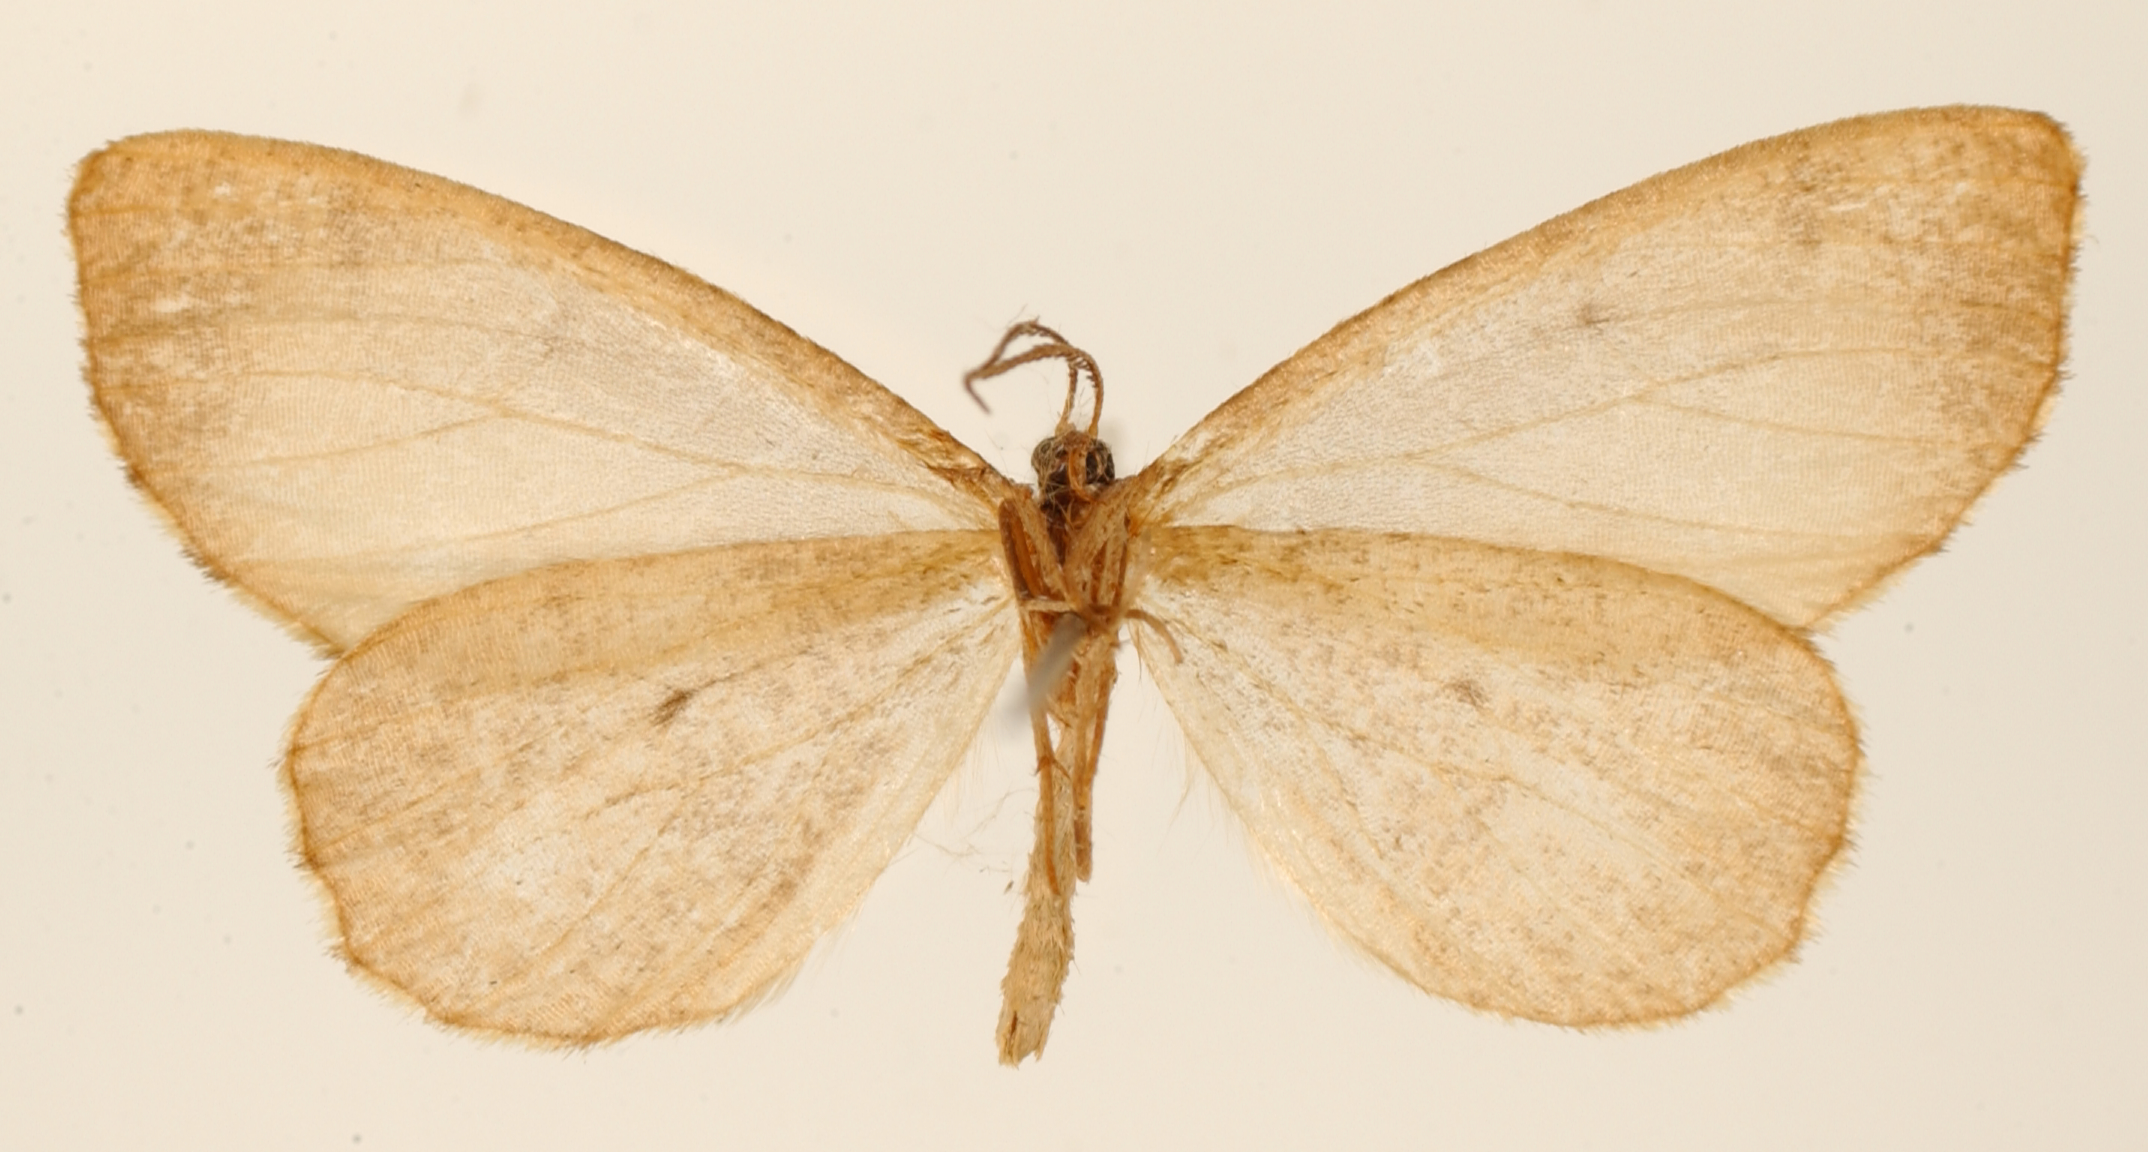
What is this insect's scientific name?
Heteroleuca rubescens
